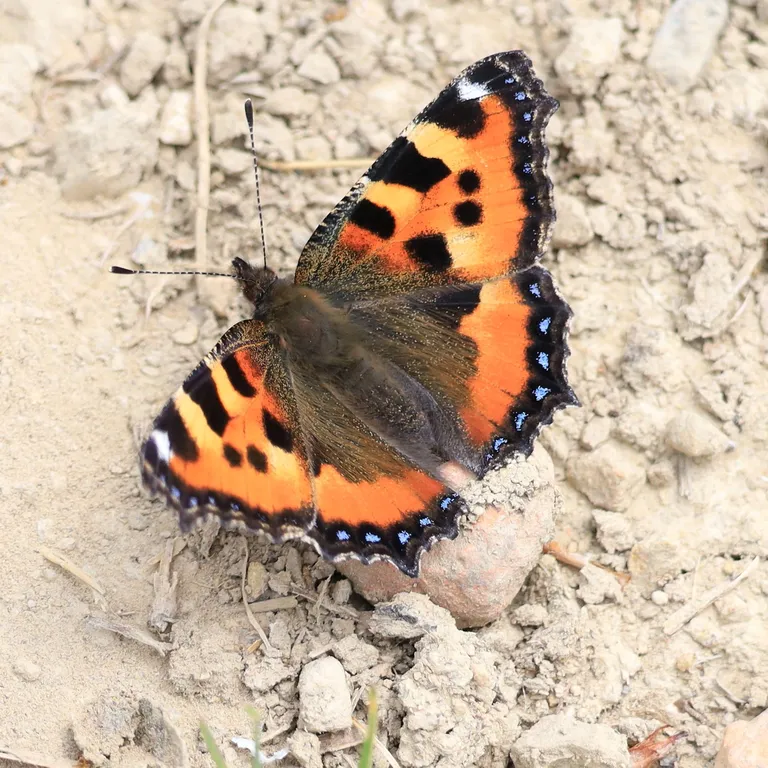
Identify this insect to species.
Aglais urticae
